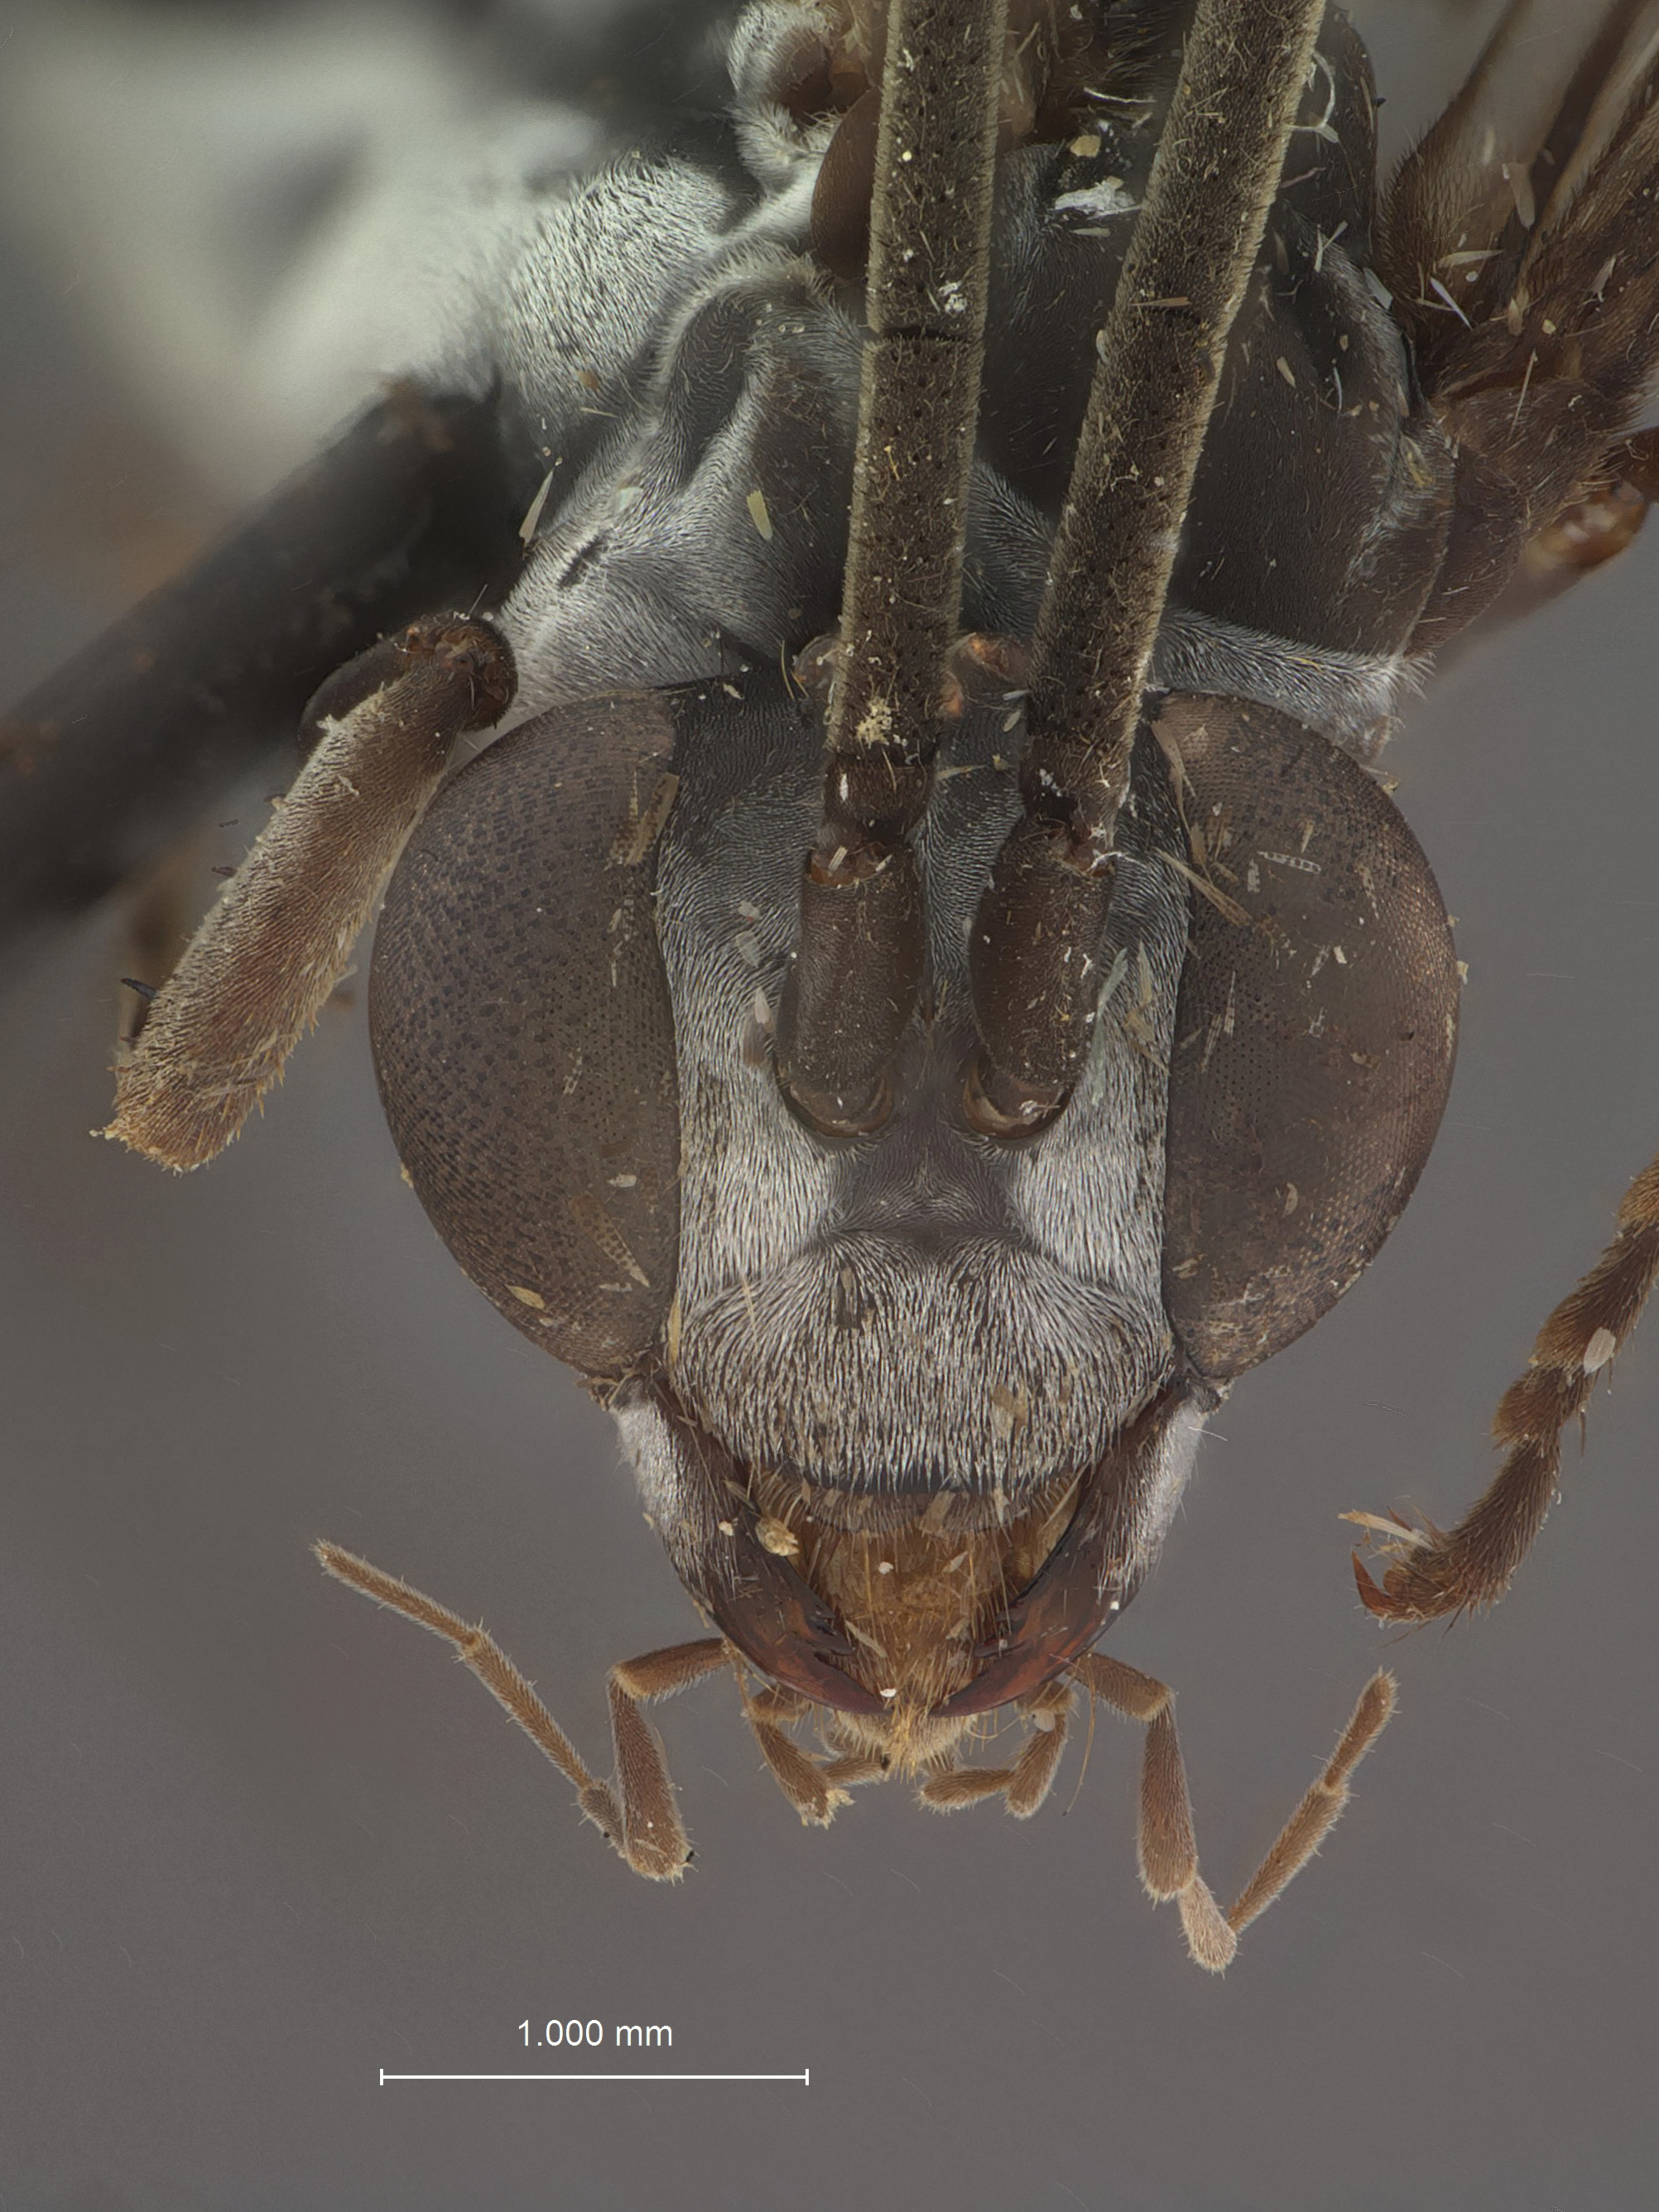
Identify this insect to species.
Priochilus fustiferum
